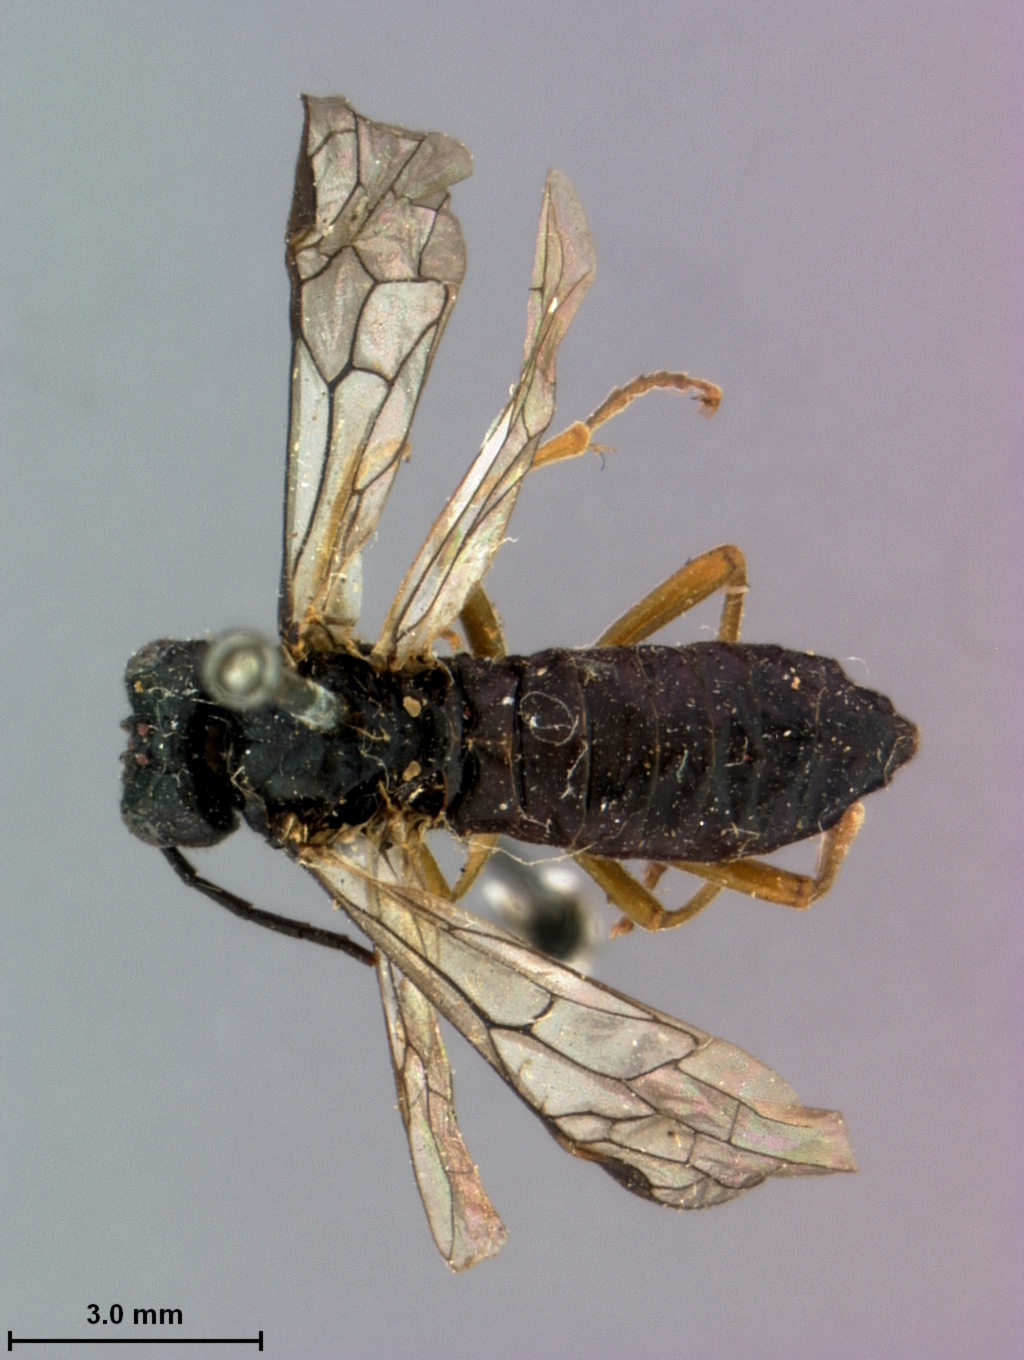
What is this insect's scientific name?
Tenthredo mellipes
